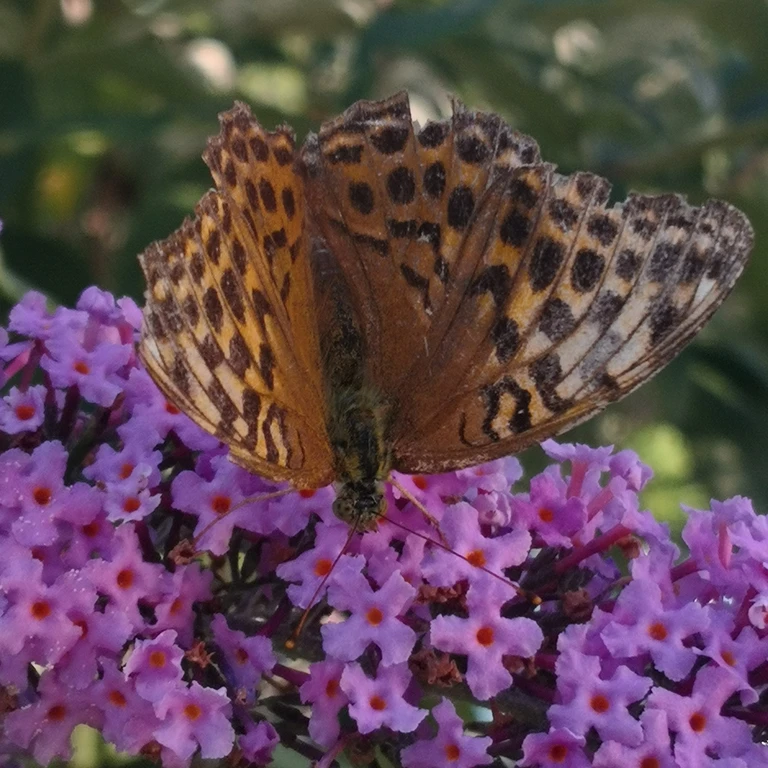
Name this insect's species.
Argynnis paphia
